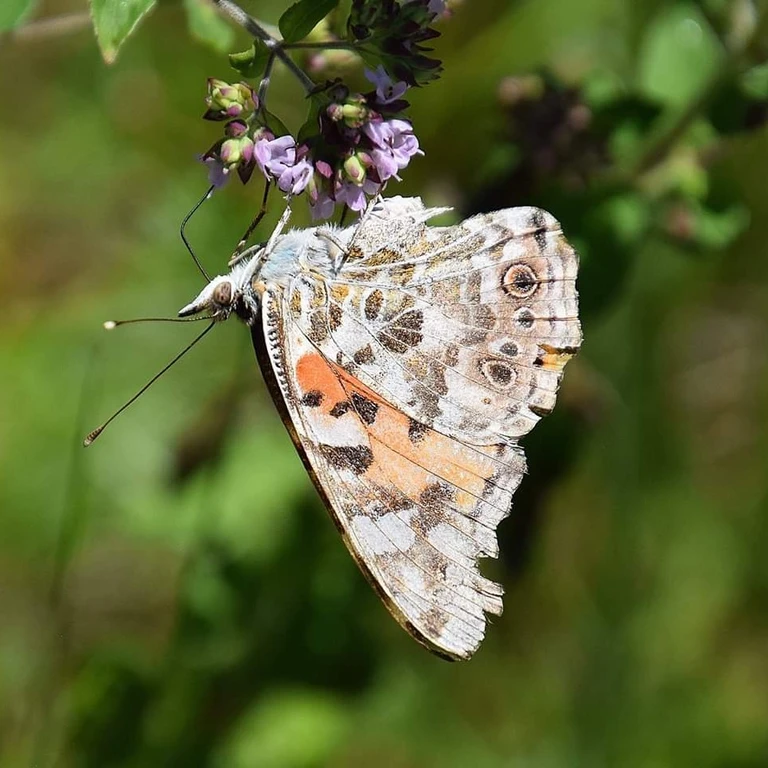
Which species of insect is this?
Vanessa cardui
